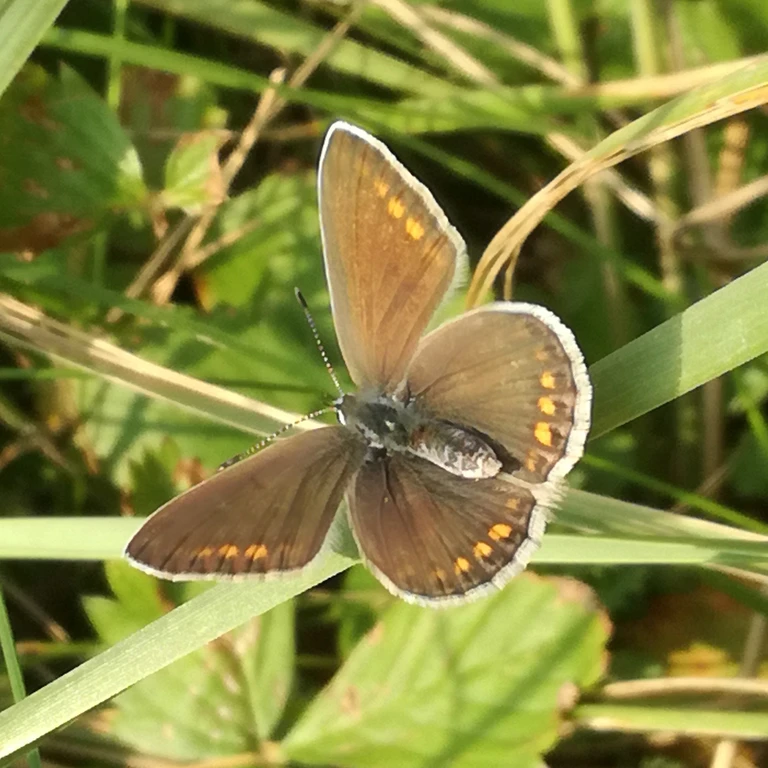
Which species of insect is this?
Polyommatus icarus
